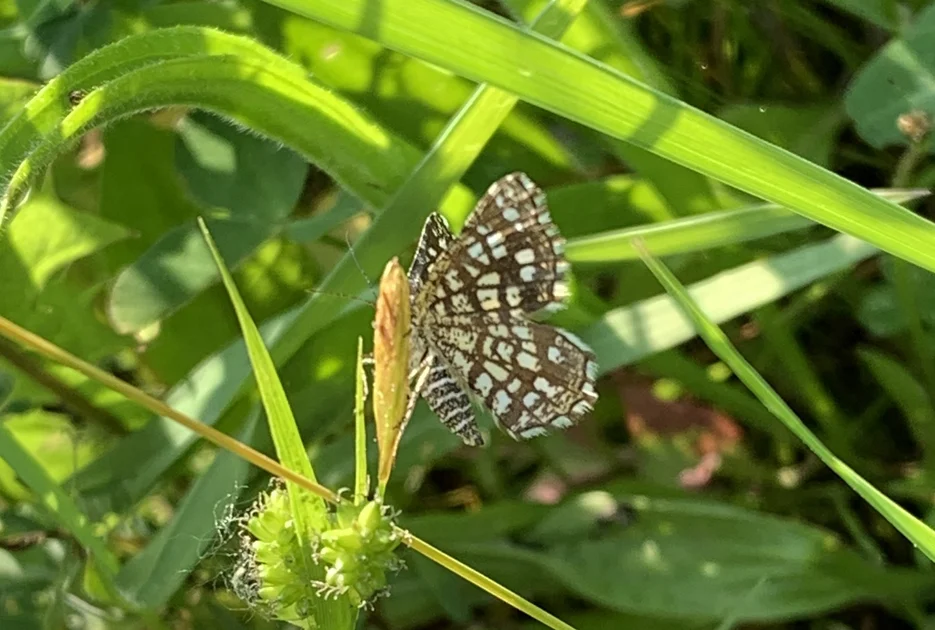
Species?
Chiasmia clathrata
